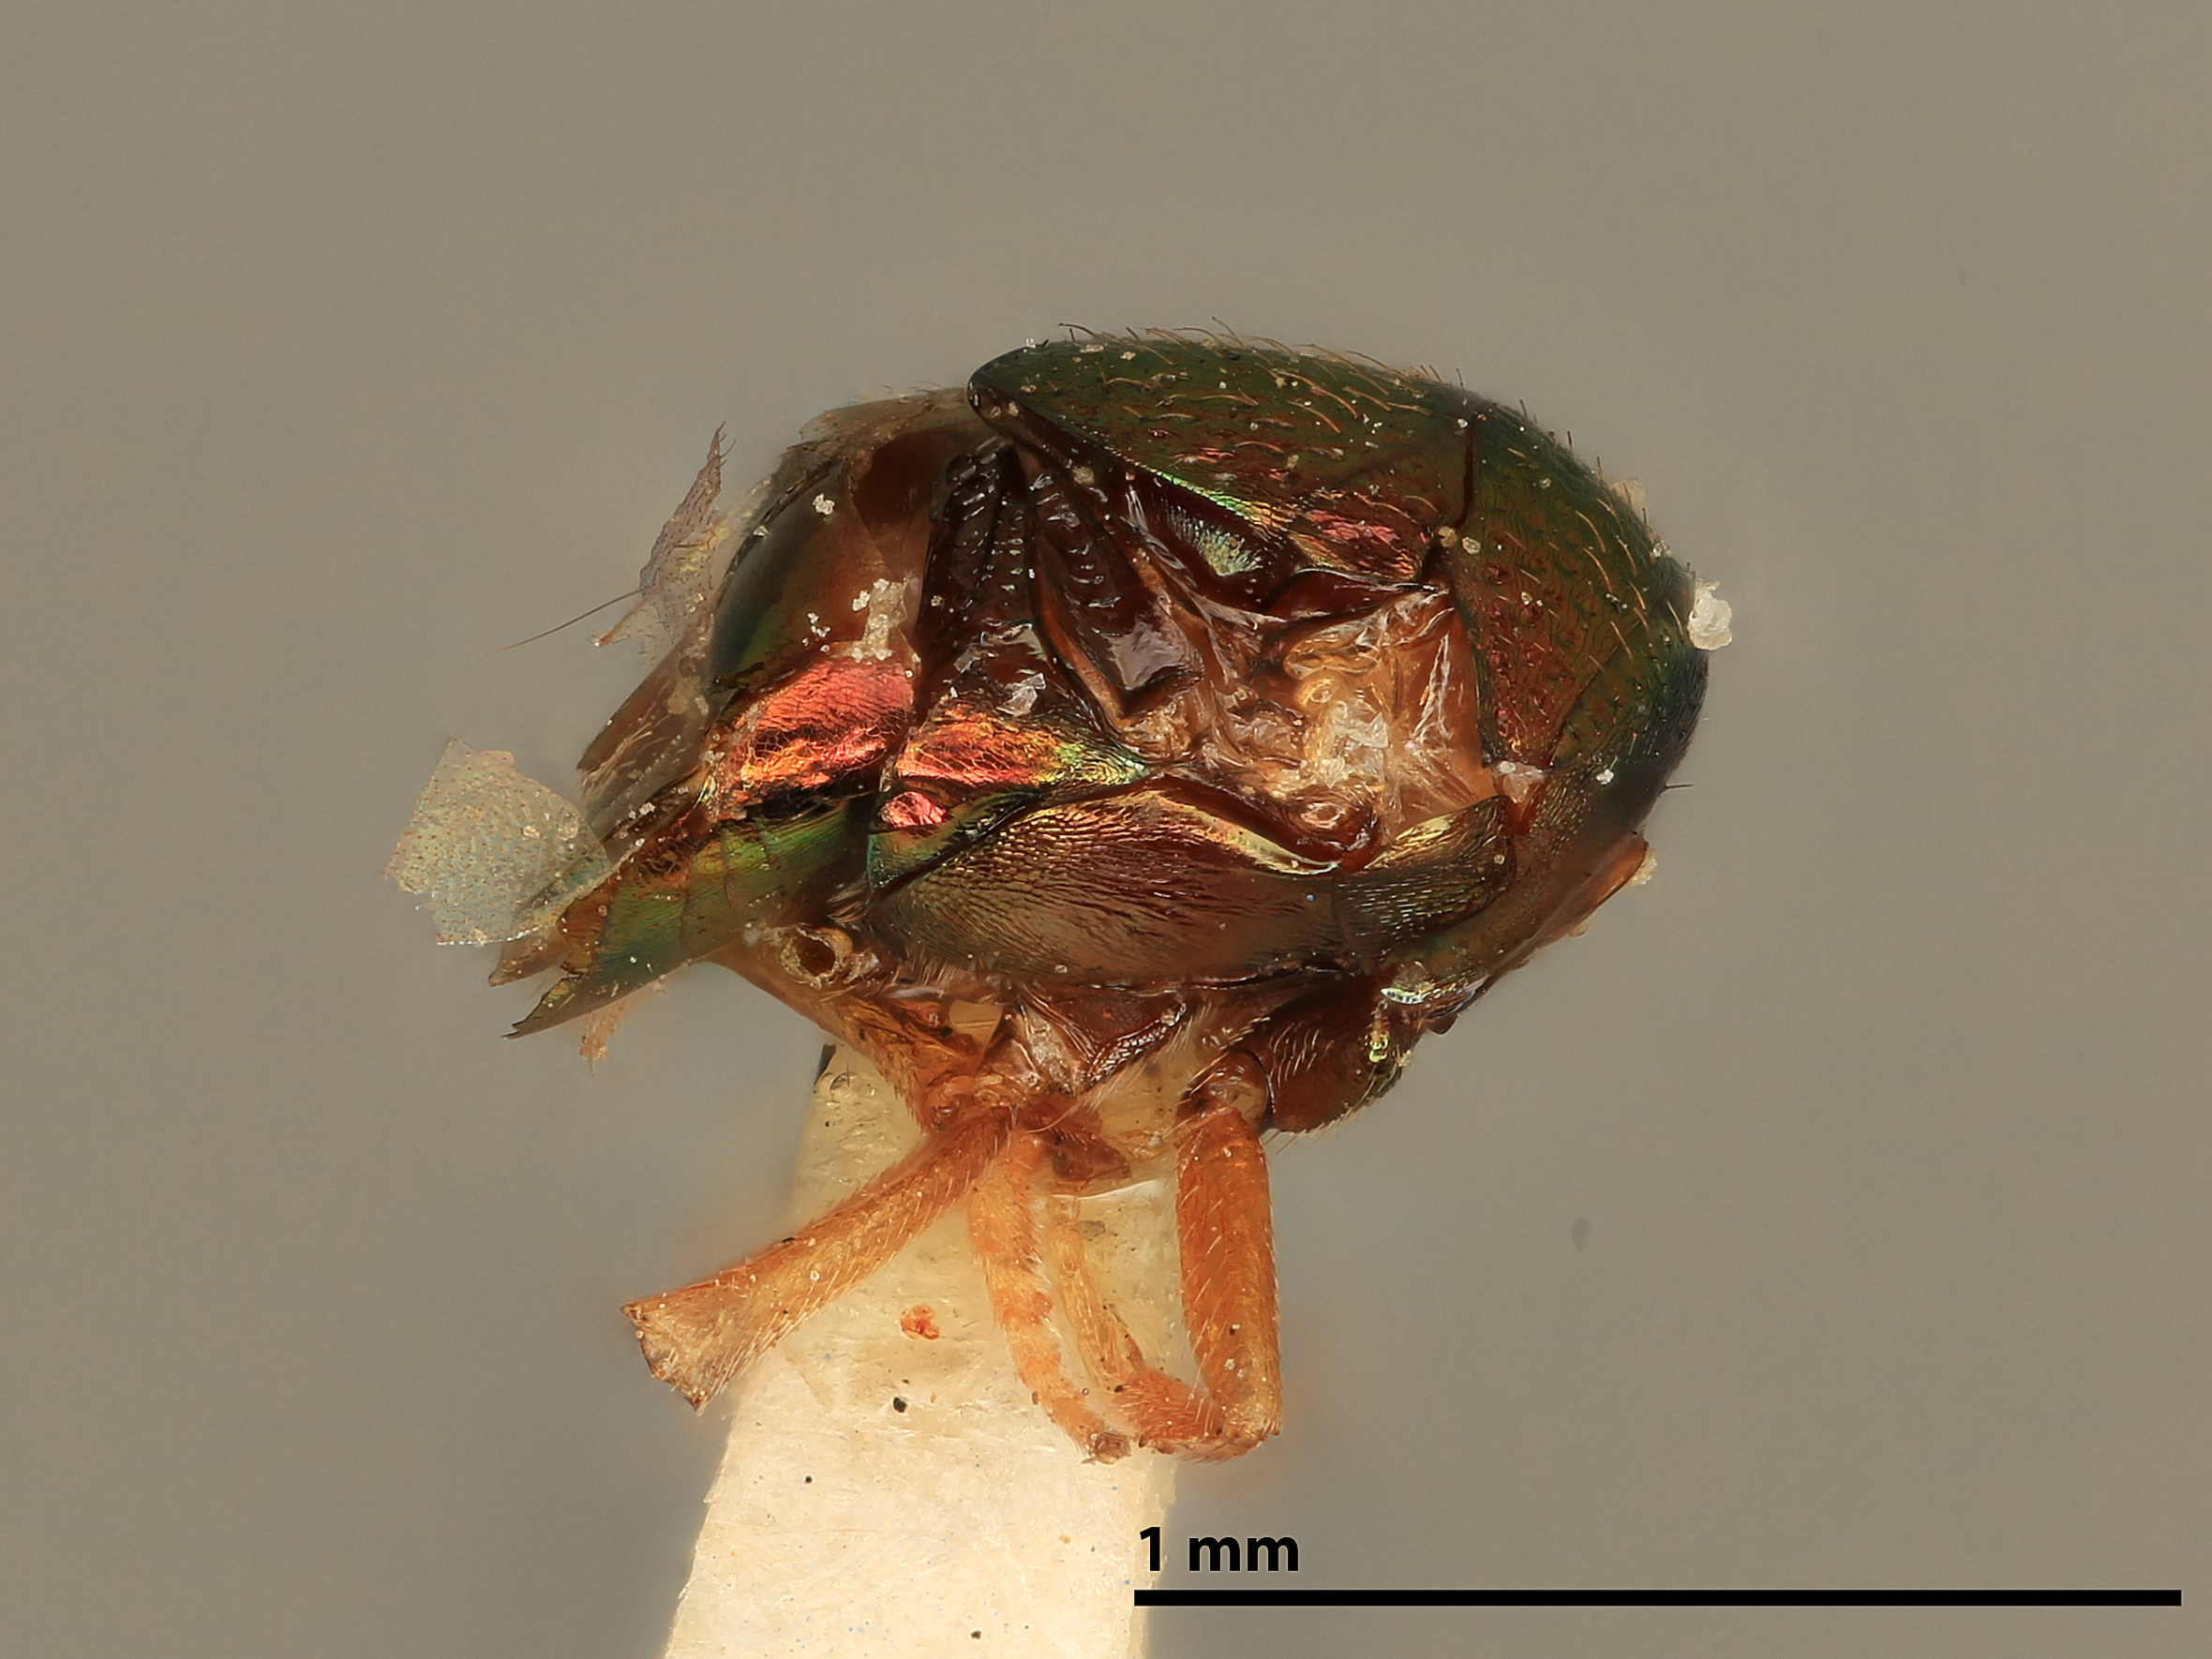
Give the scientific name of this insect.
Chalcaspis pergandei
